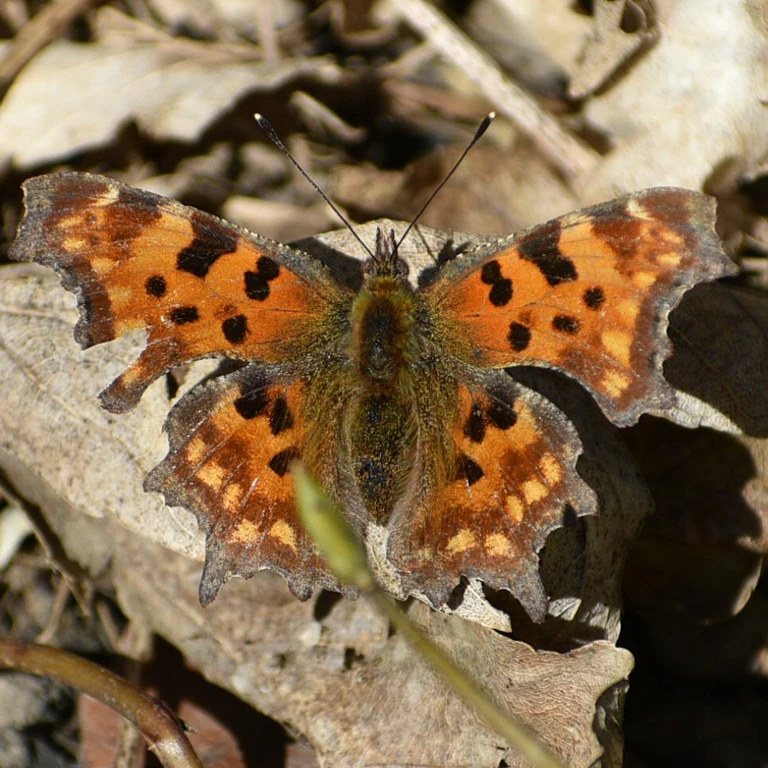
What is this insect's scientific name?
Polygonia c-album
